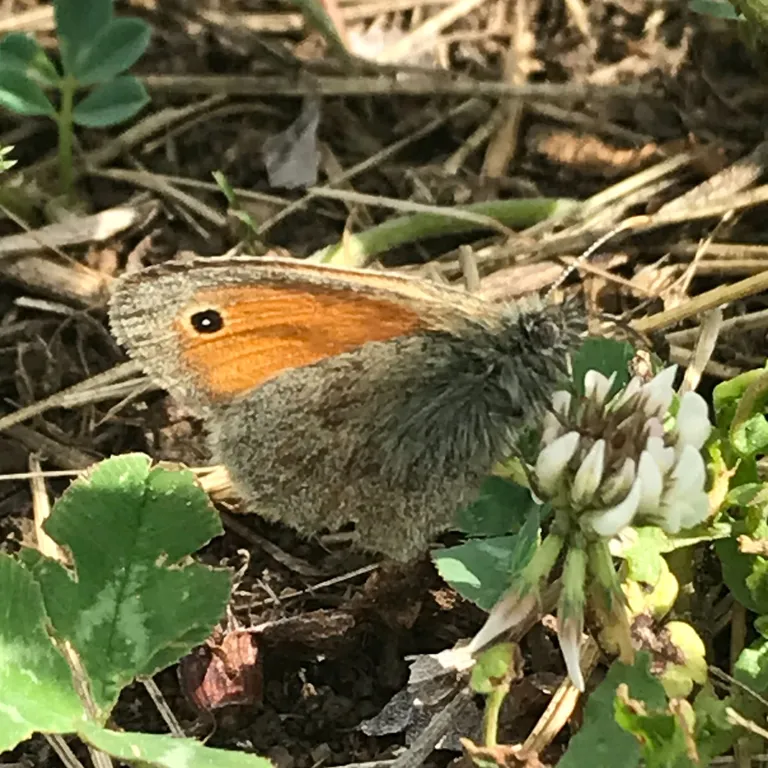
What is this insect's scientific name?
Coenonympha pamphilus
